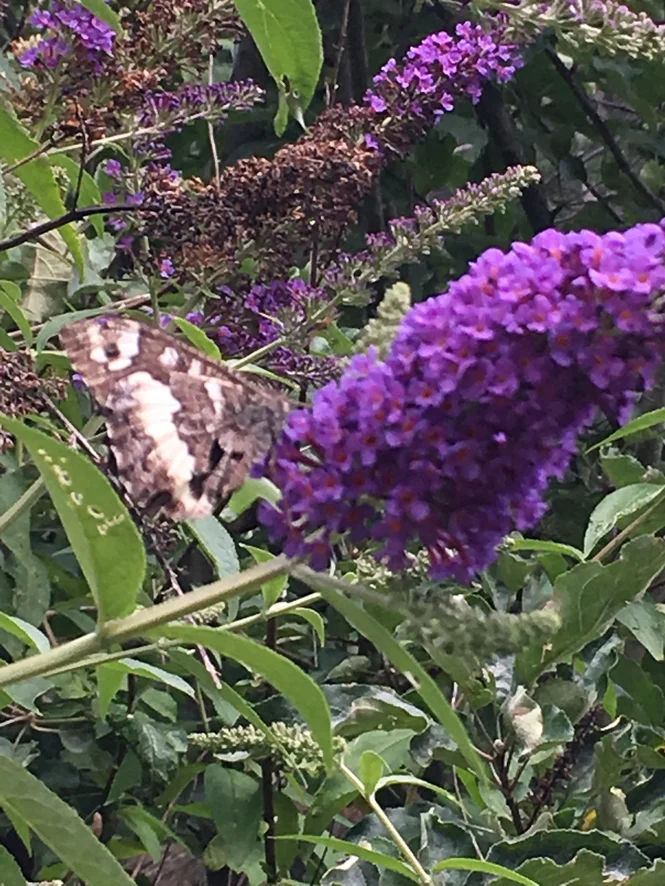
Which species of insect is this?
Brintesia circe
